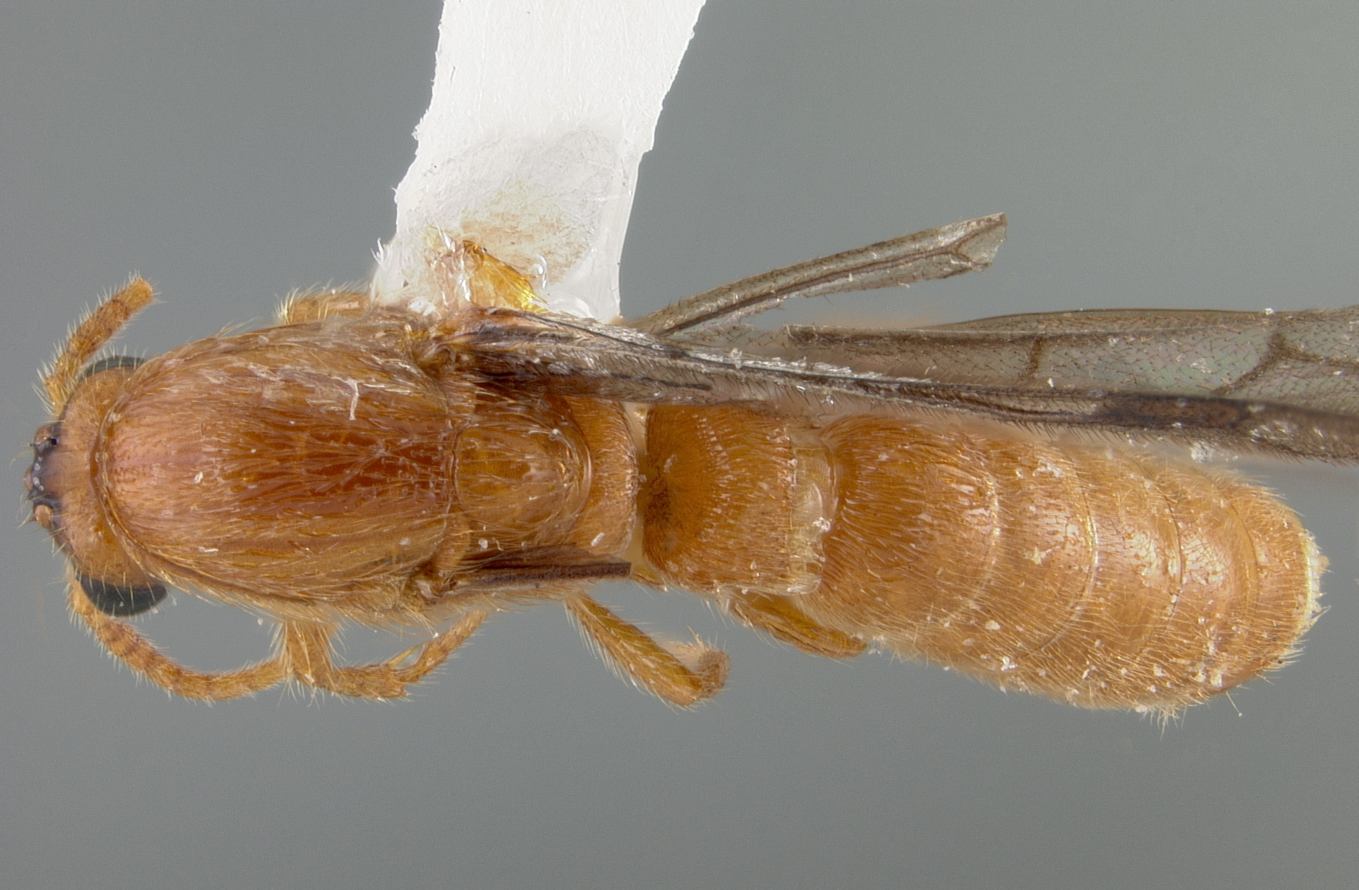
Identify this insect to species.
Neivamyrmex digitistipus
